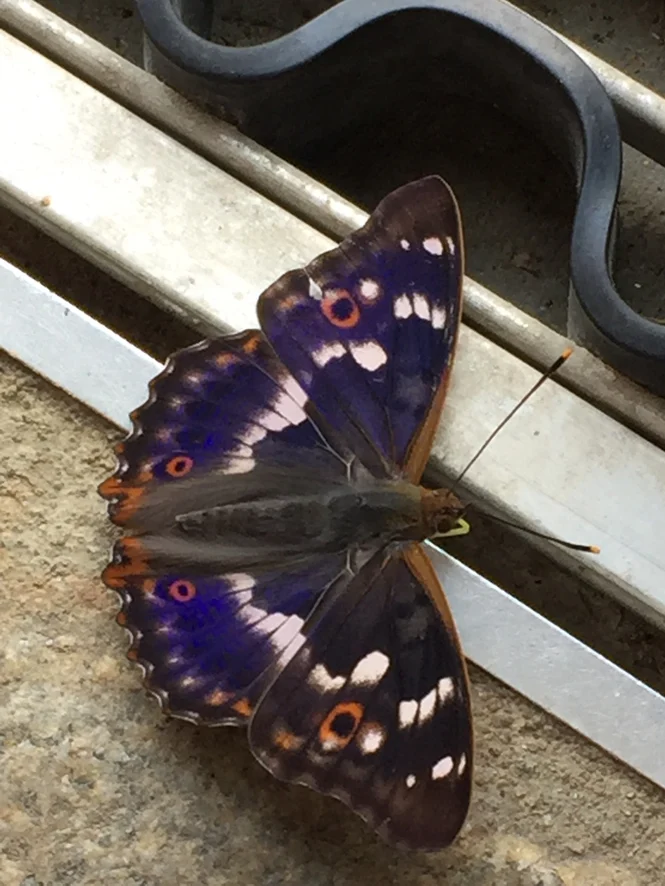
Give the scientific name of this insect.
Apatura ilia
